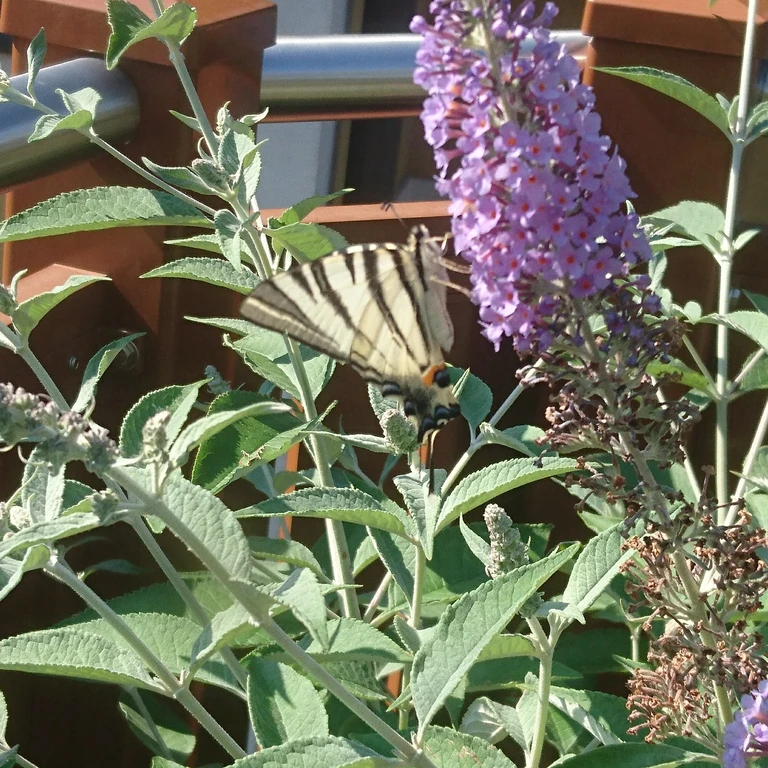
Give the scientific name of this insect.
Iphiclides podalirius
